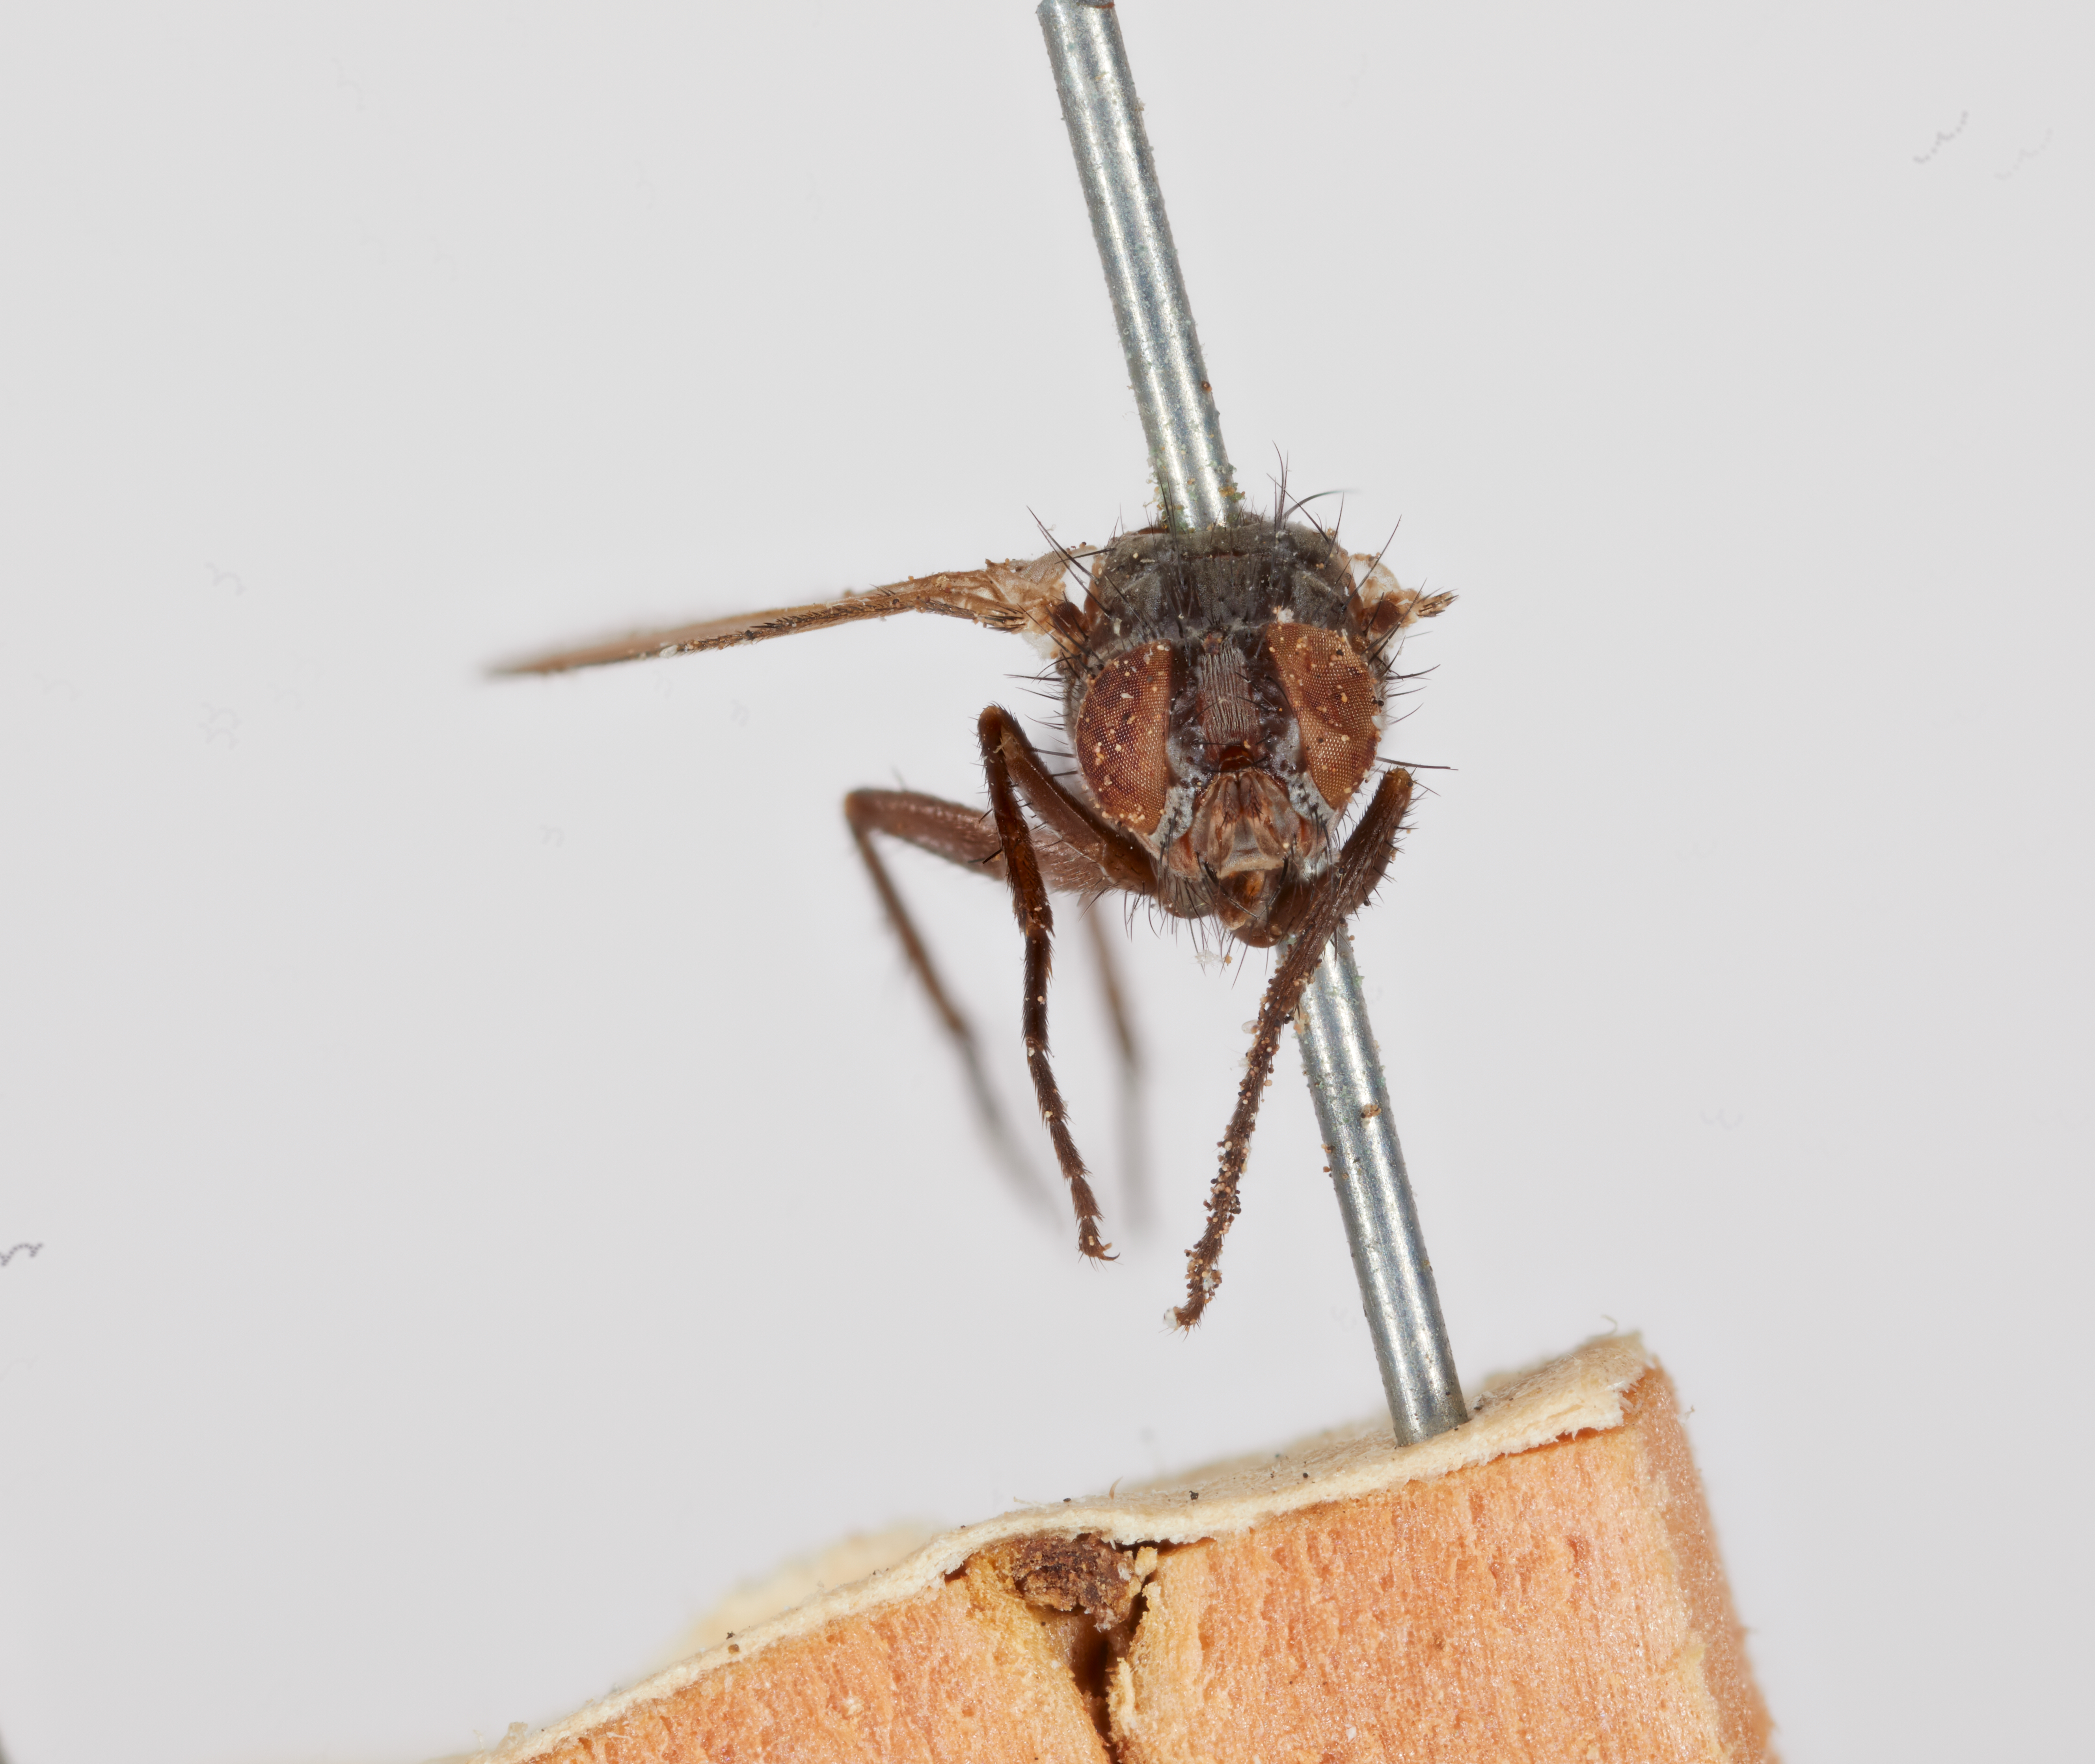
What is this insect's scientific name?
Eophyto ceylanica
